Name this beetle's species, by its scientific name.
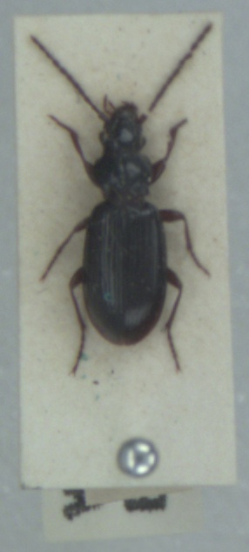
Patrobus assimilis
